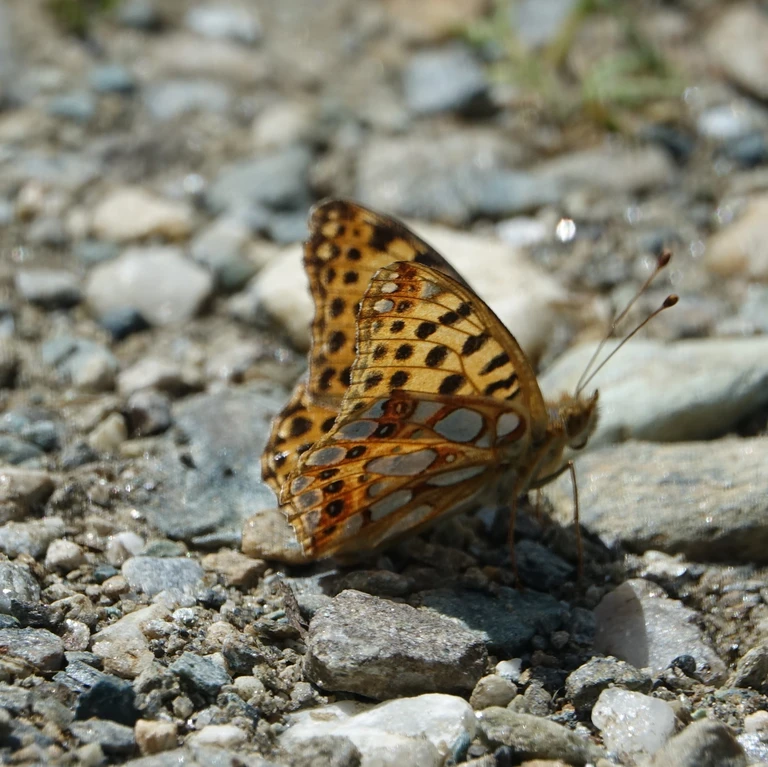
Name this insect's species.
Issoria lathonia
